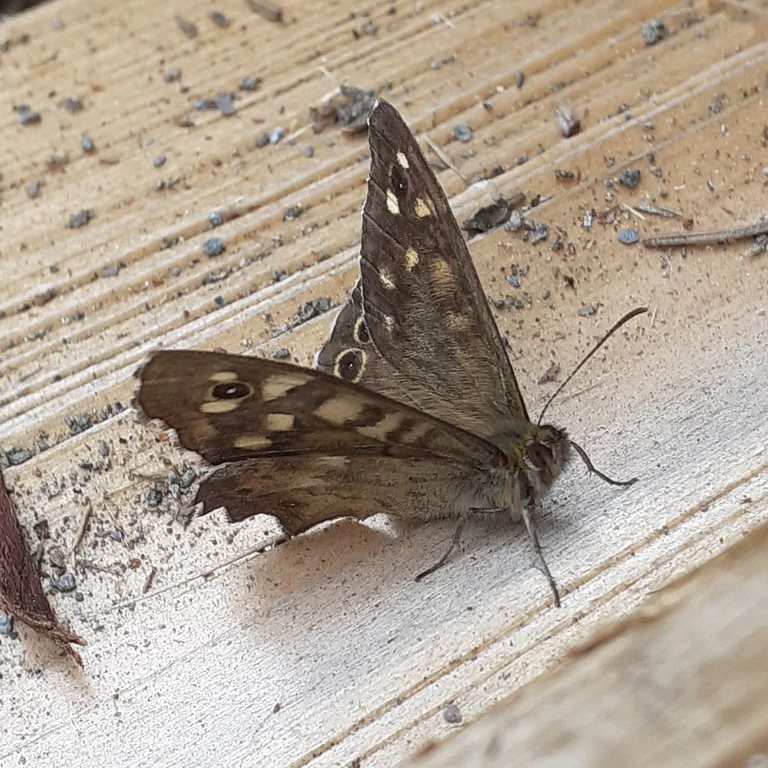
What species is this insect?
Pararge aegeria
